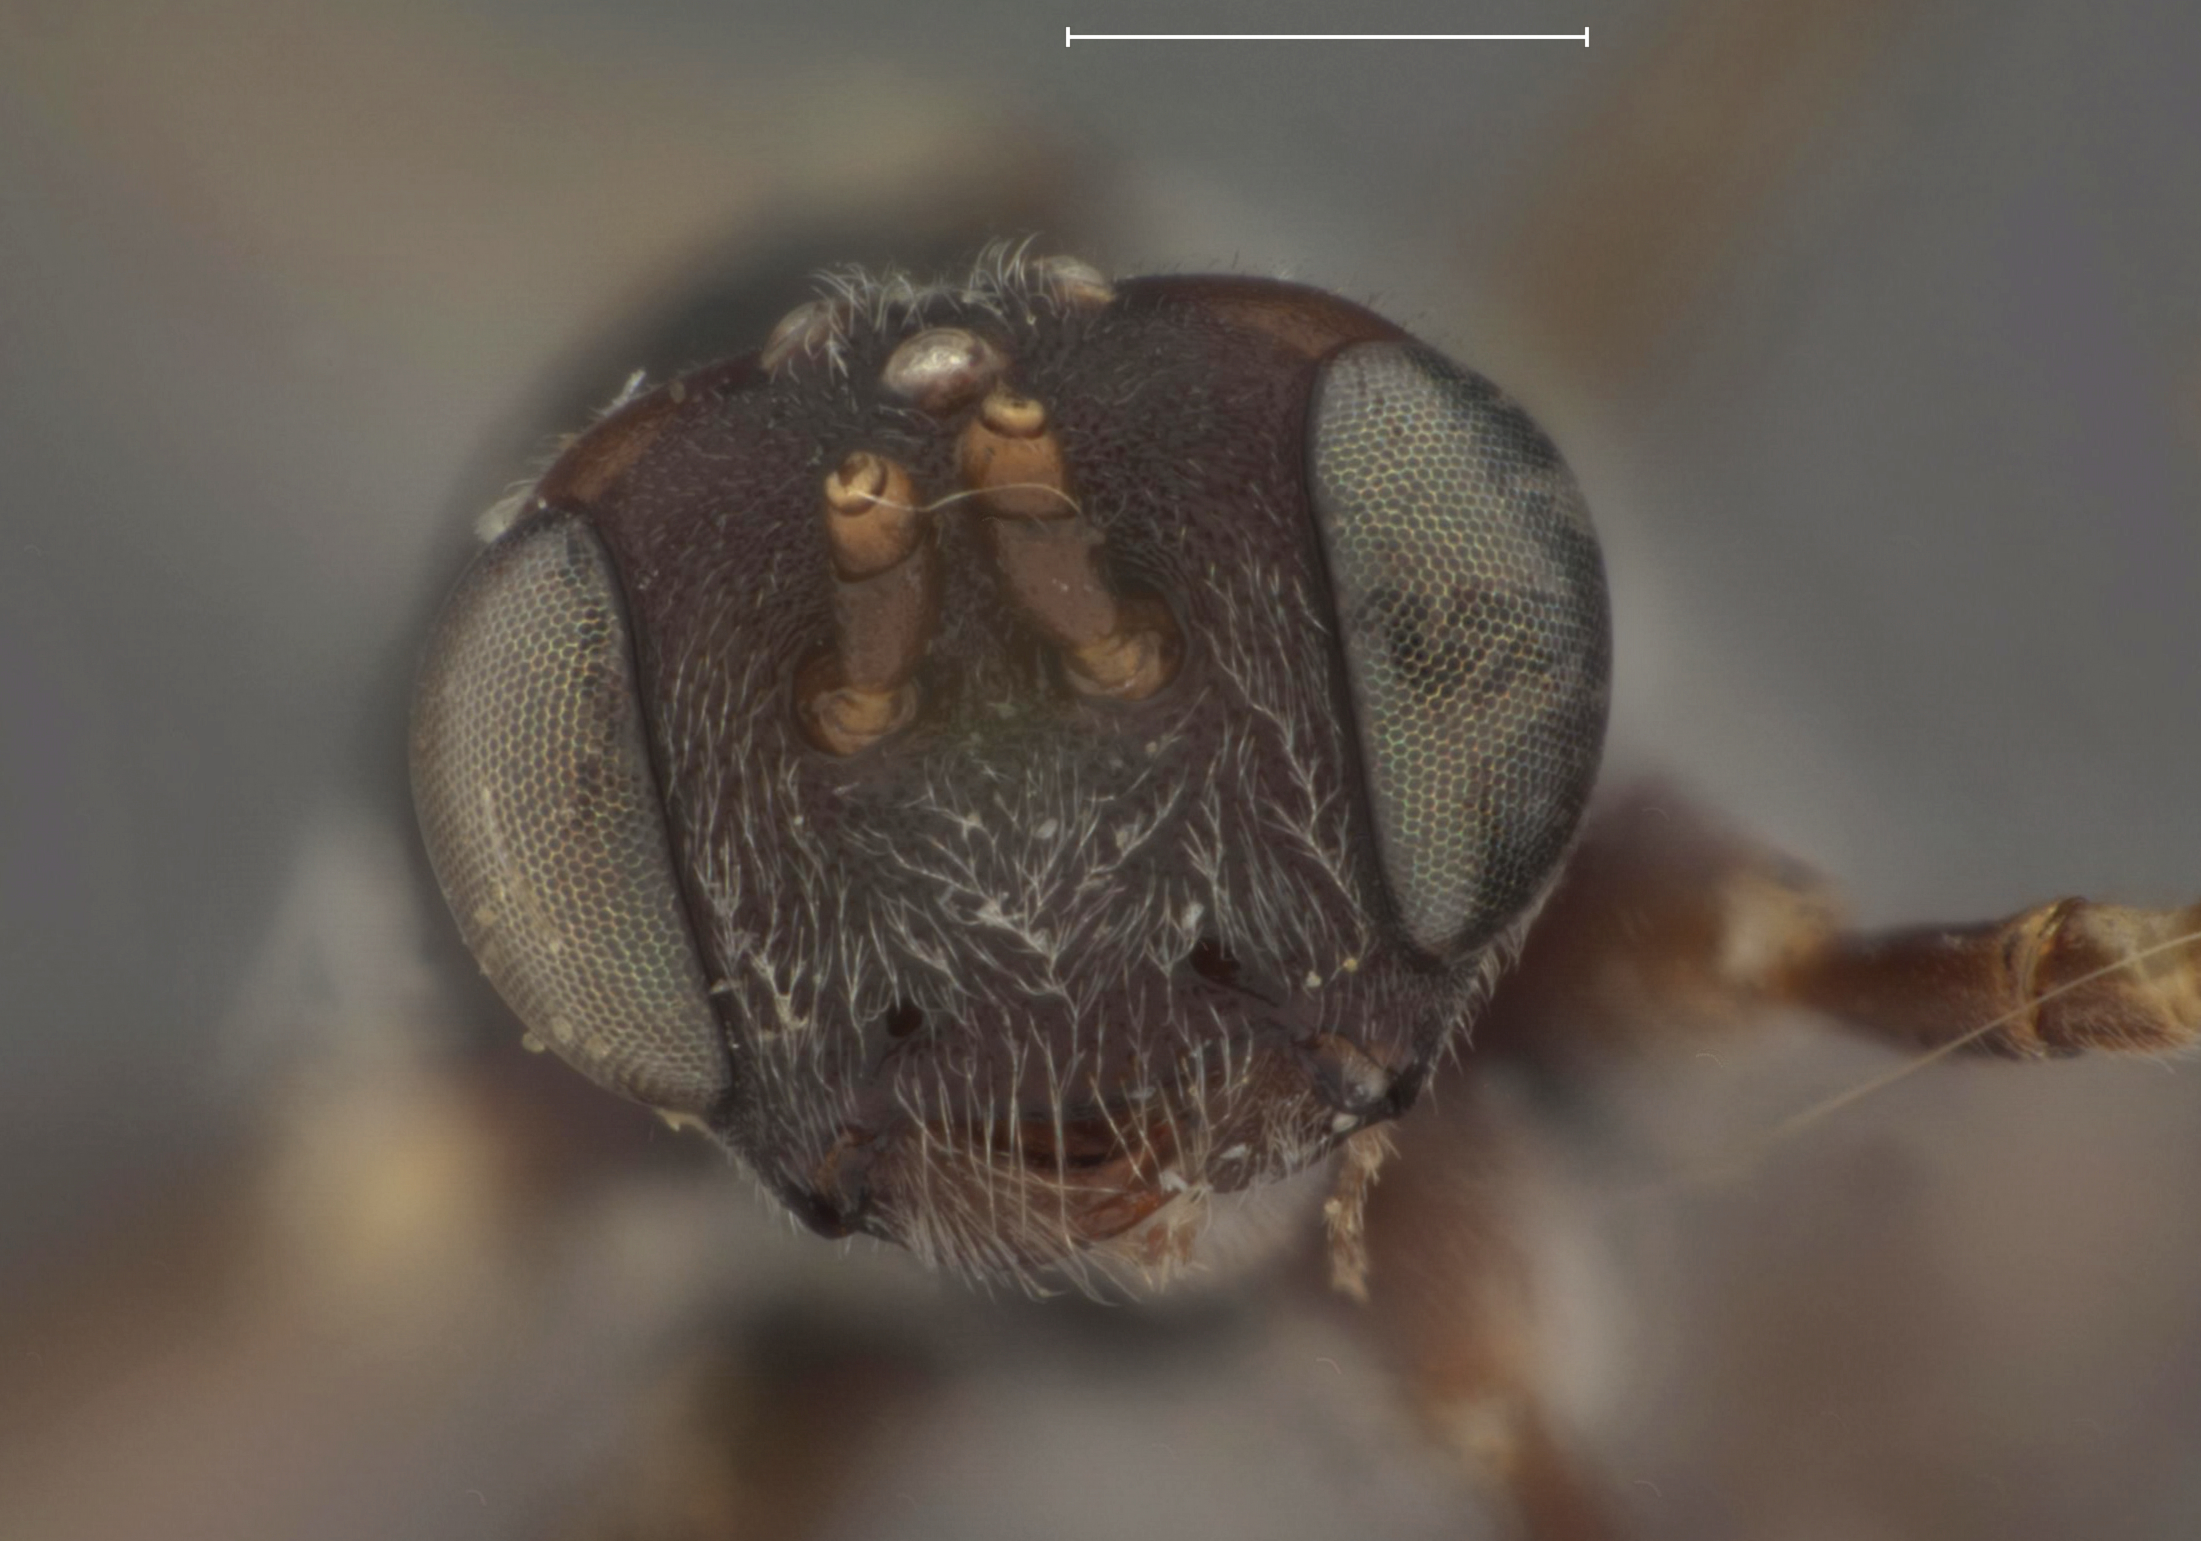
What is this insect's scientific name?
Tanychela pilosa
